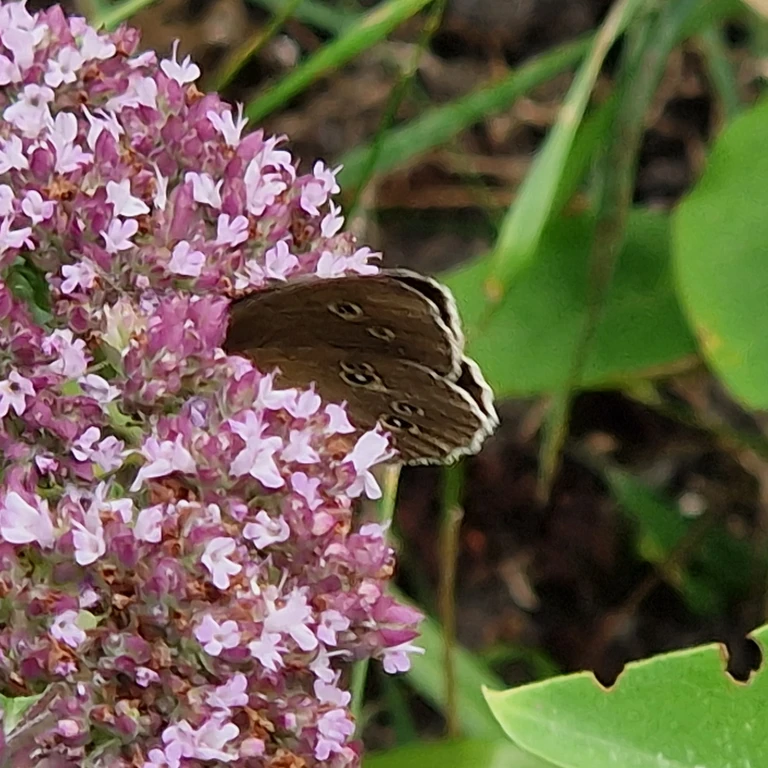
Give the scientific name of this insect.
Aphantopus hyperantus
